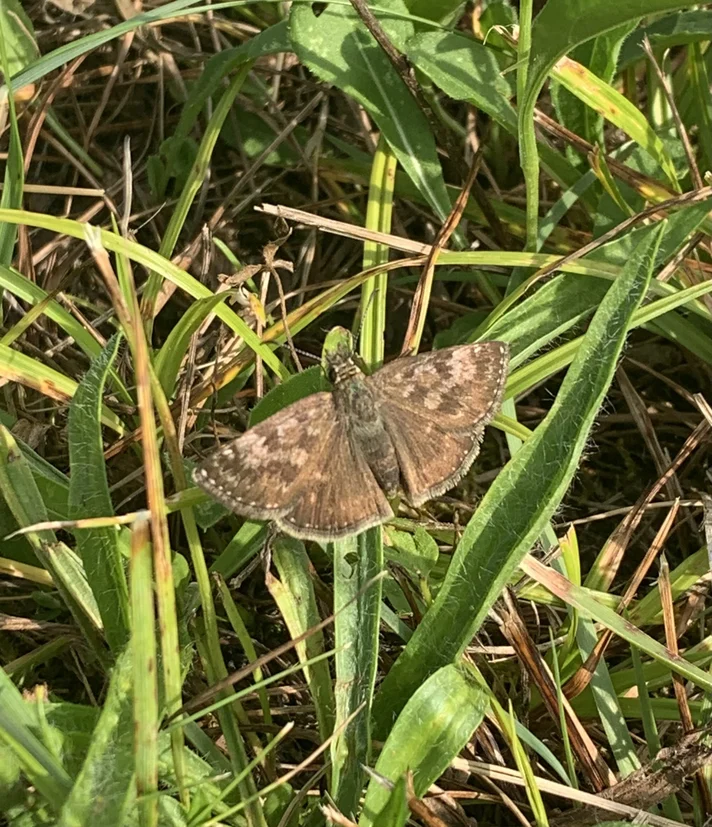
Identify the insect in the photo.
Erynnis tages
